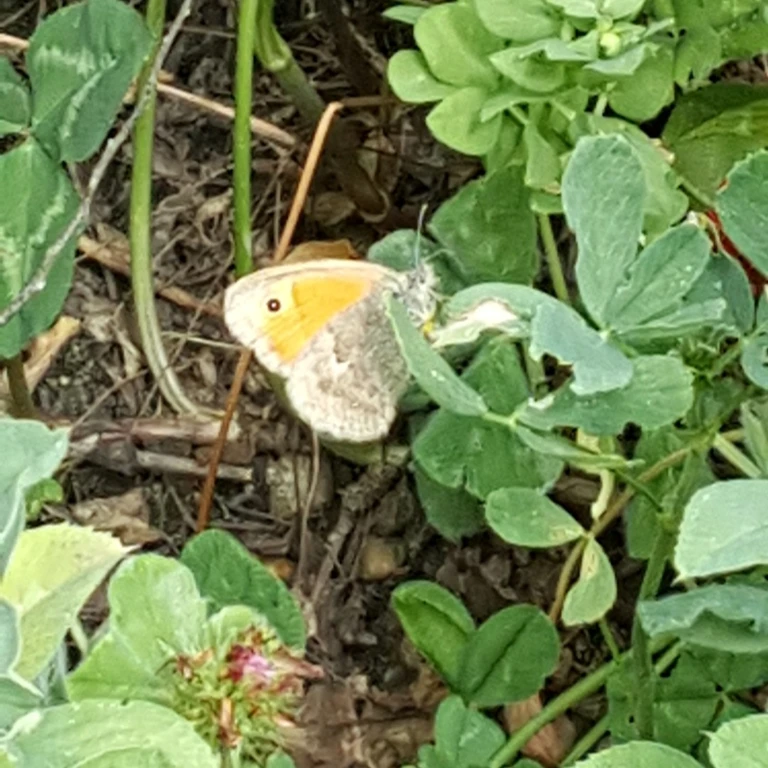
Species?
Coenonympha pamphilus
